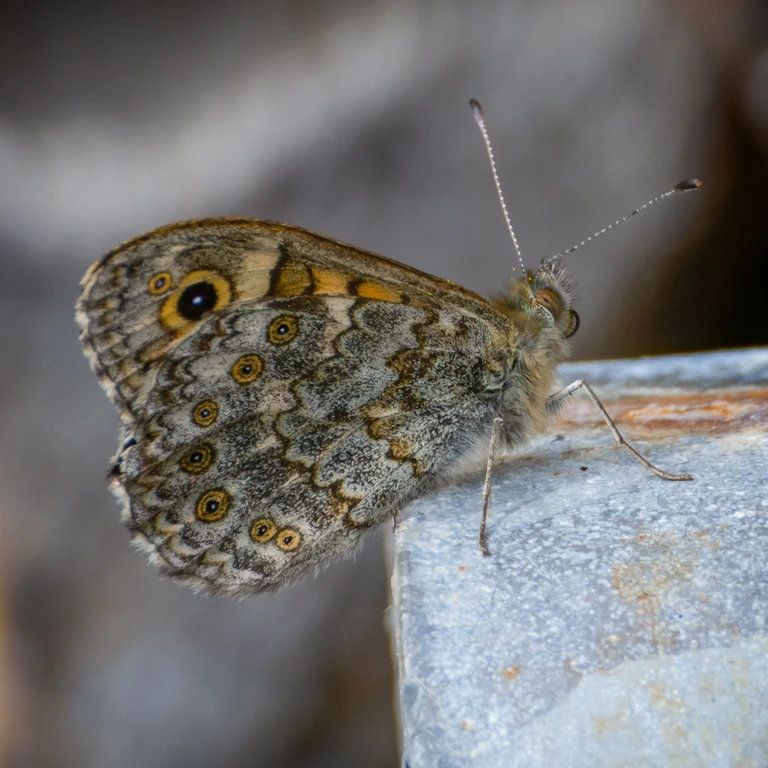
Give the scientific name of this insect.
Lasiommata megera (also Pararge megera)
